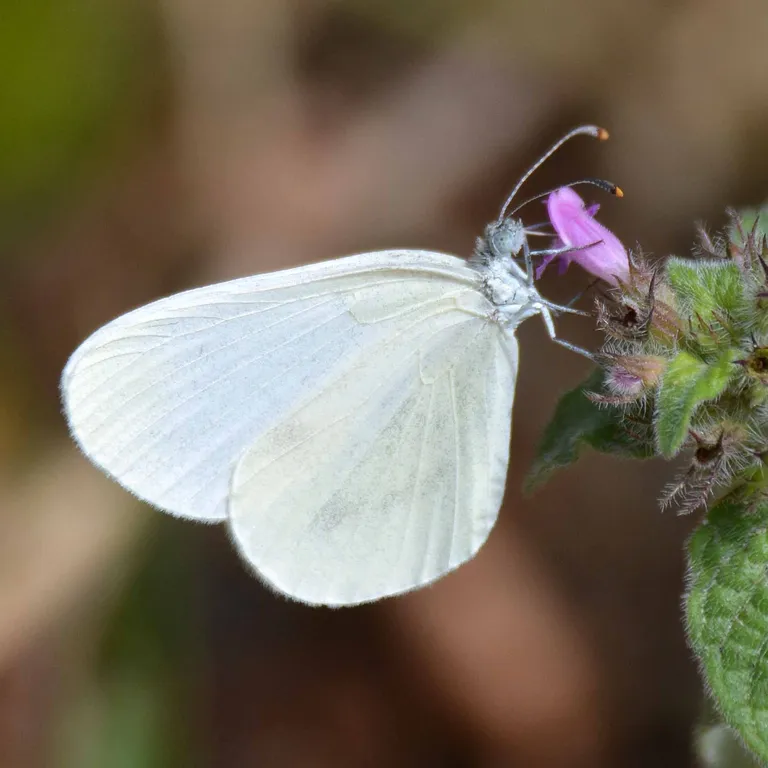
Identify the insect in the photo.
Leptidea sinapis/juvernica
